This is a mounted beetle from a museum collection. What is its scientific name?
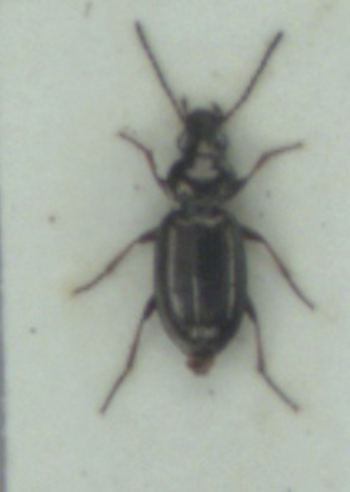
Bembidion properans
